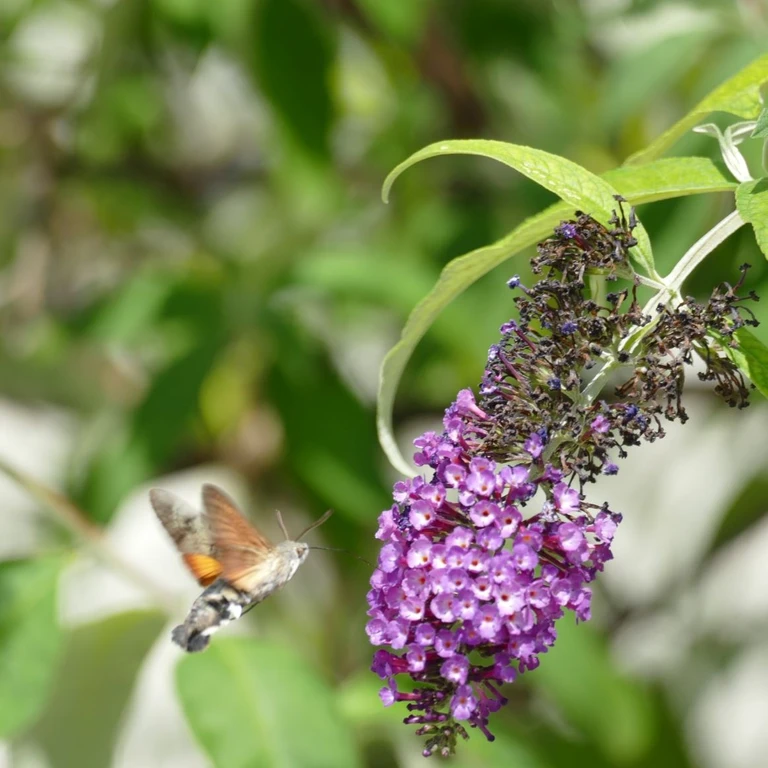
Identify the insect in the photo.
Macroglossum stellatarum
